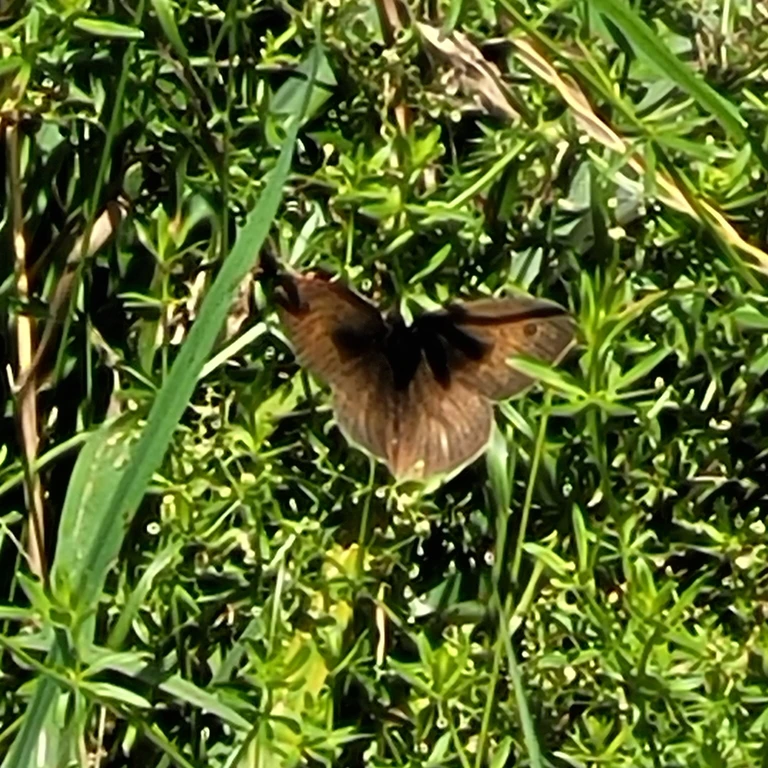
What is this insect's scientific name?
Maniola jurtina
